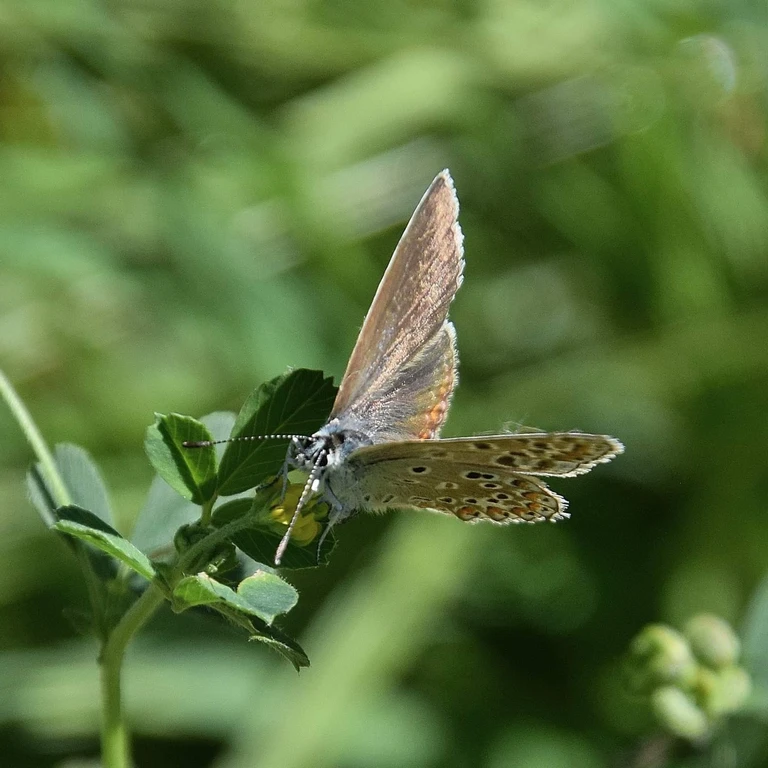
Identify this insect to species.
Polyommatus icarus
